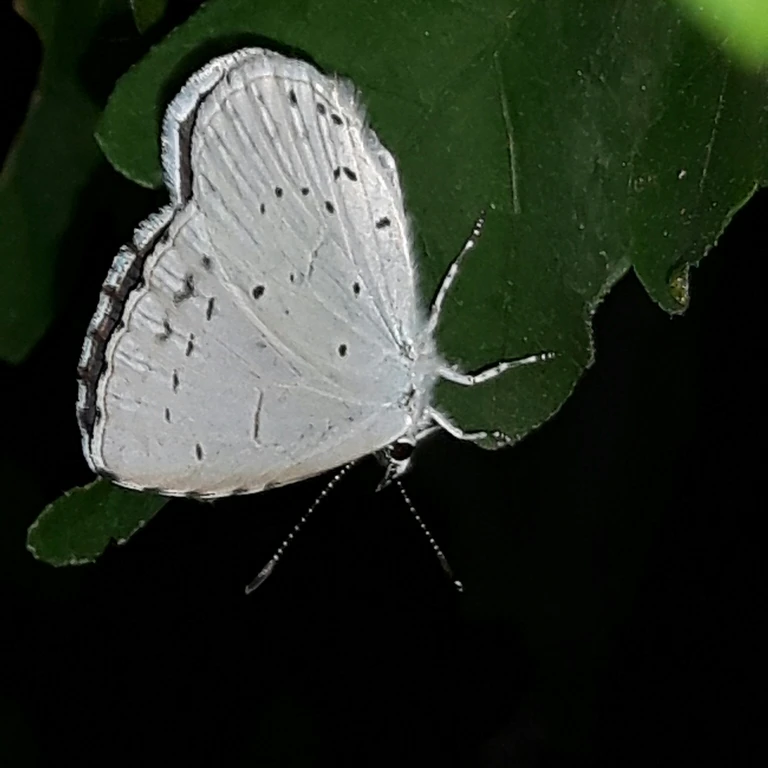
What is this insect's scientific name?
Celastrina argiolus
